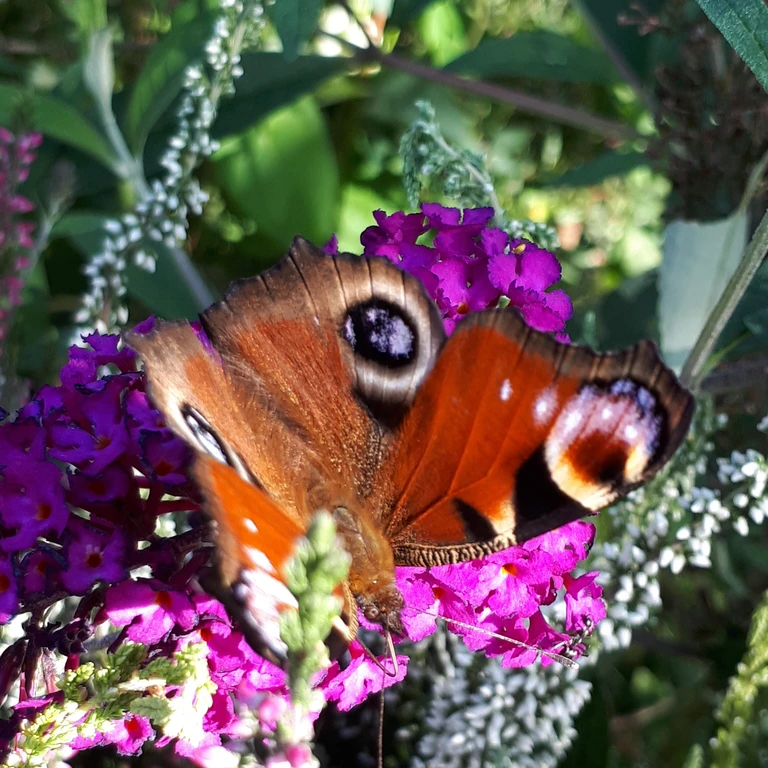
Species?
Aglais io
